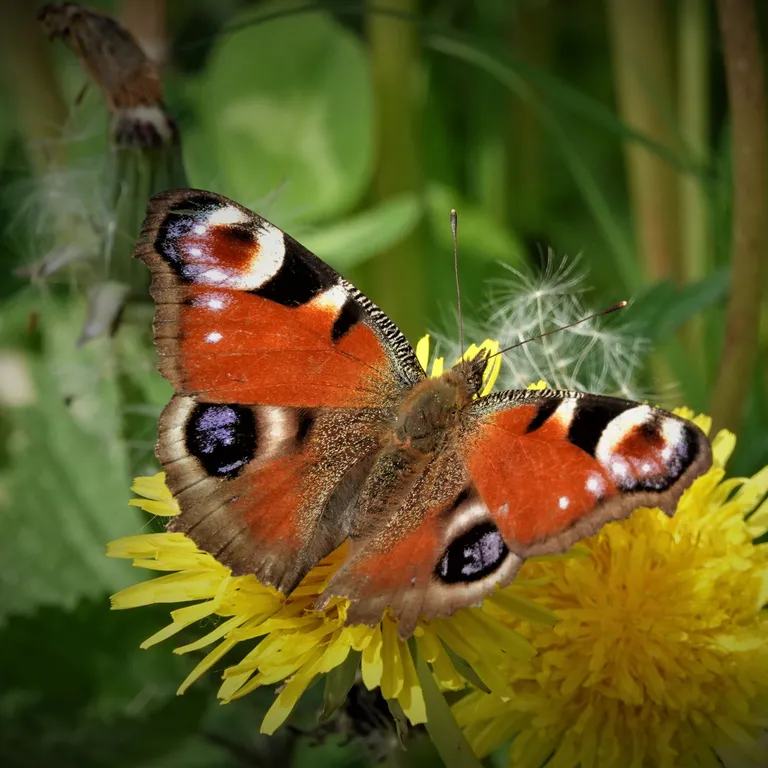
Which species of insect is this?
Aglais io
